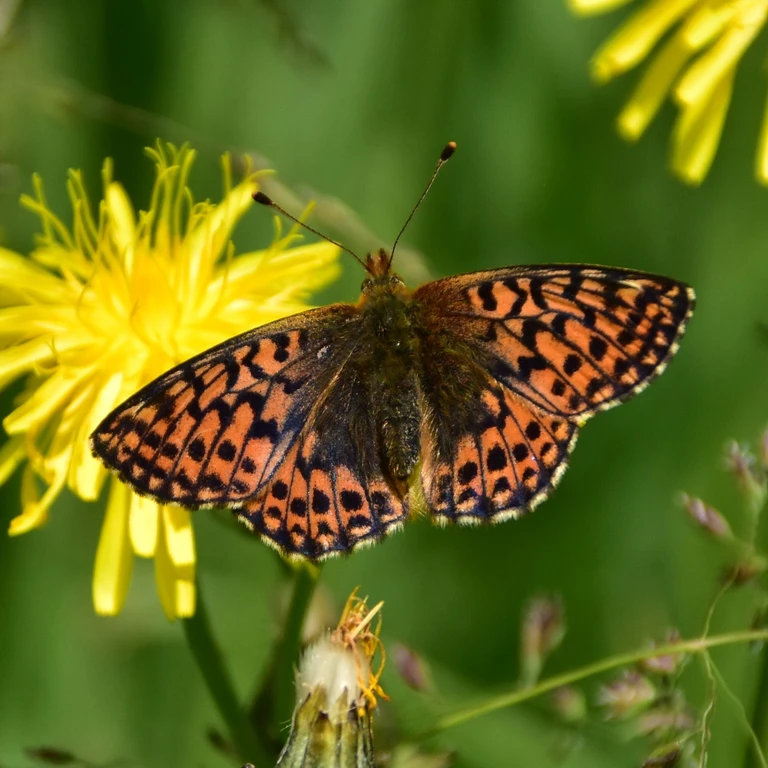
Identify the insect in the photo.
Boloria aquilonaris
